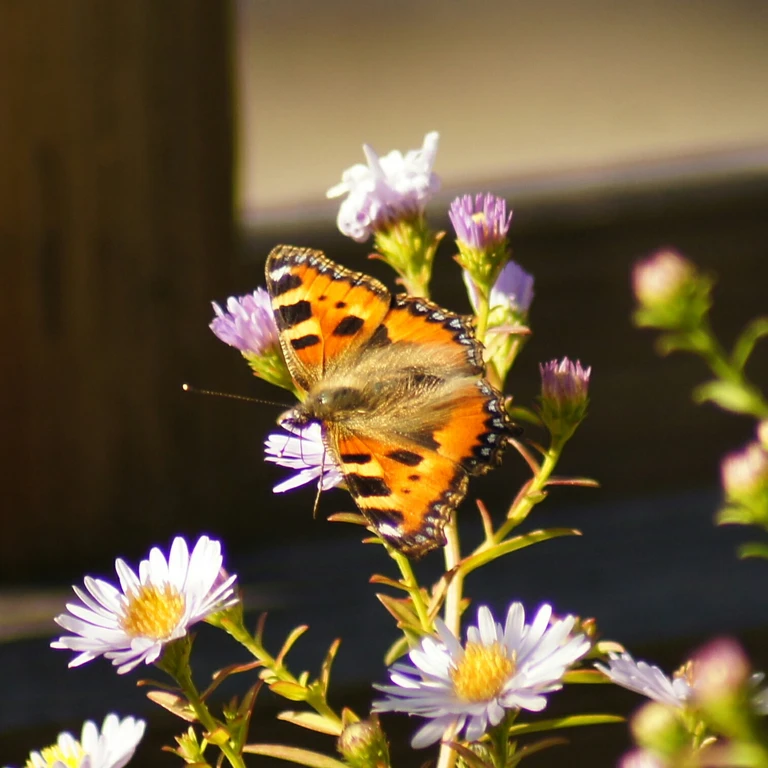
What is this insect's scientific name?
Aglais urticae
